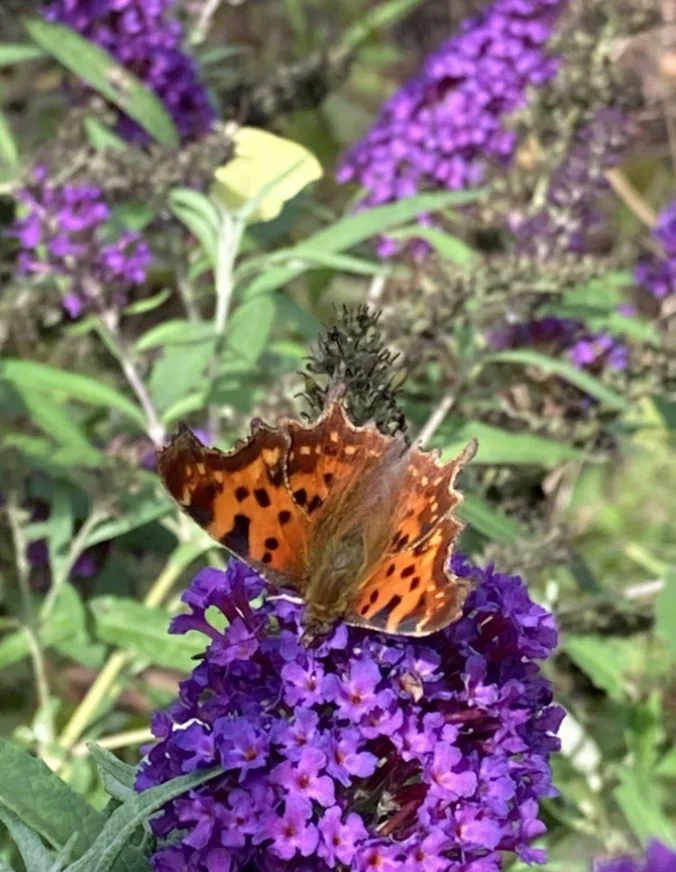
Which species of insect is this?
Polygonia c-album
